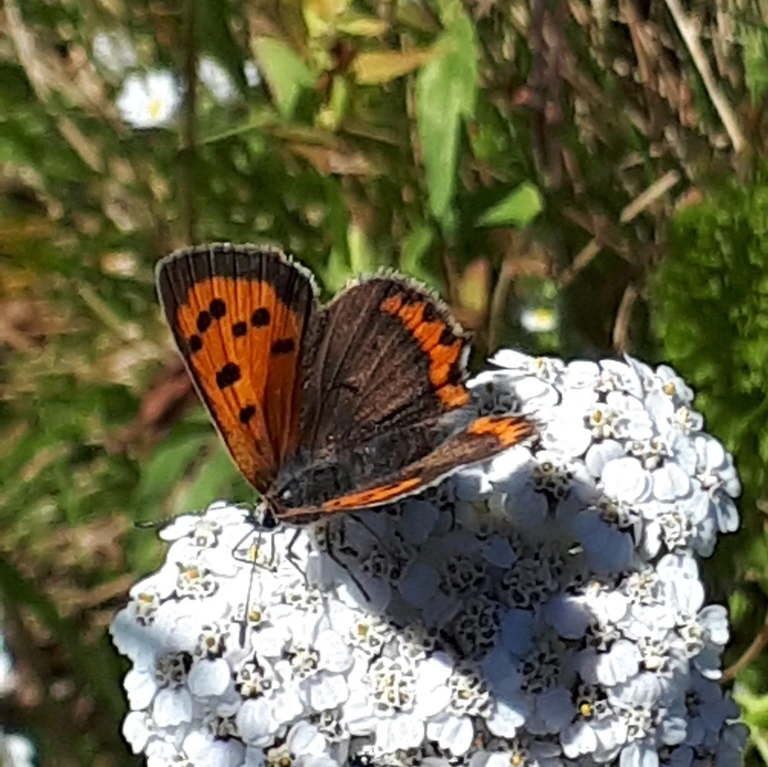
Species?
Lycaena phlaeas
